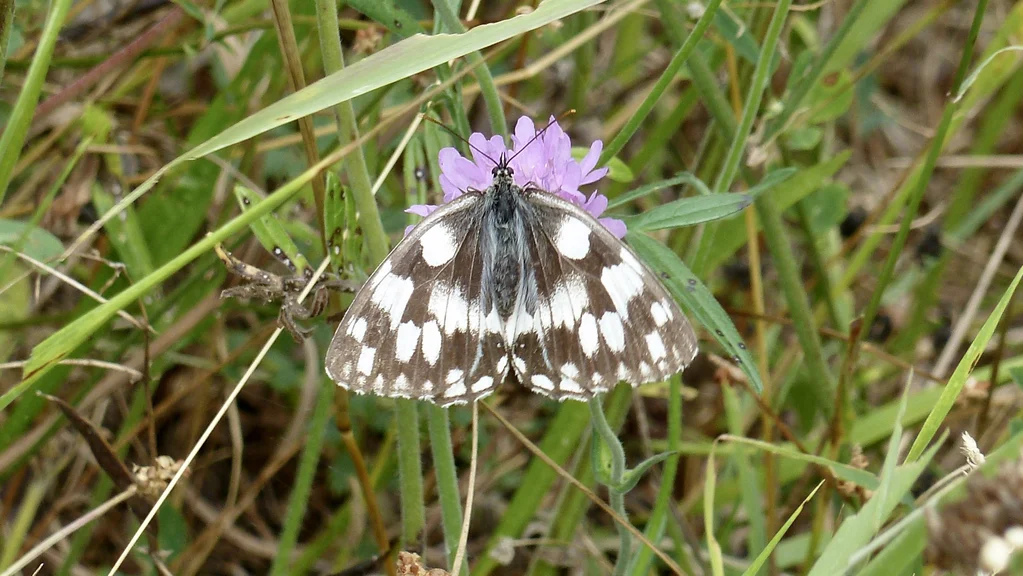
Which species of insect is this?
Melanargia galathea
